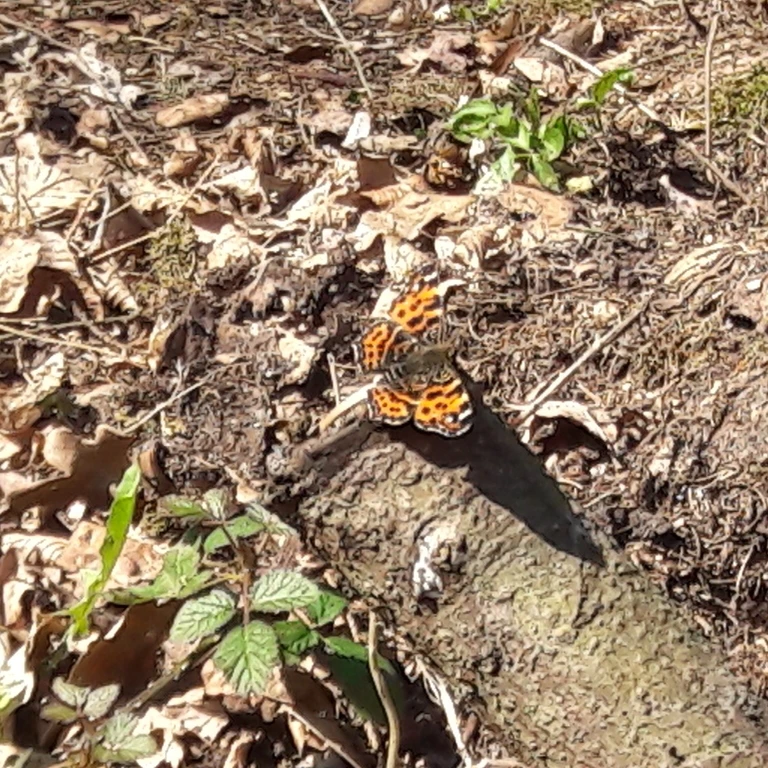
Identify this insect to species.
Araschnia levana
